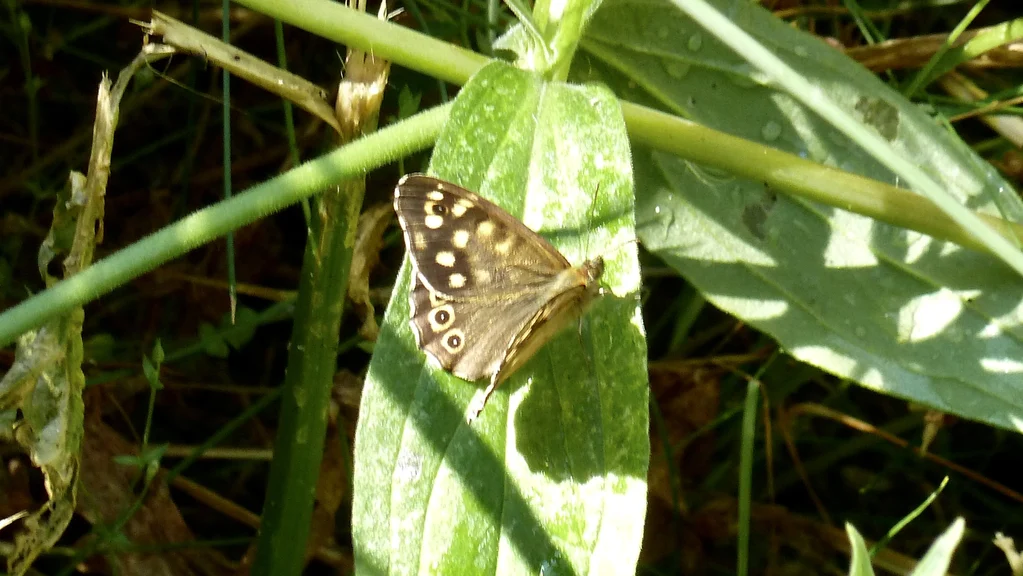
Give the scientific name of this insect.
Pararge aegeria
